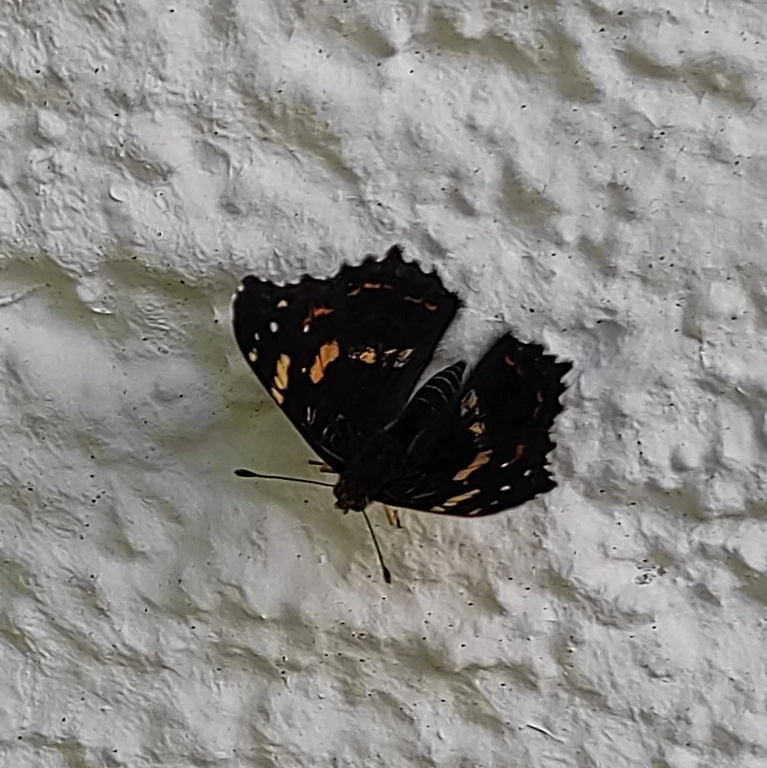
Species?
Araschnia levana
